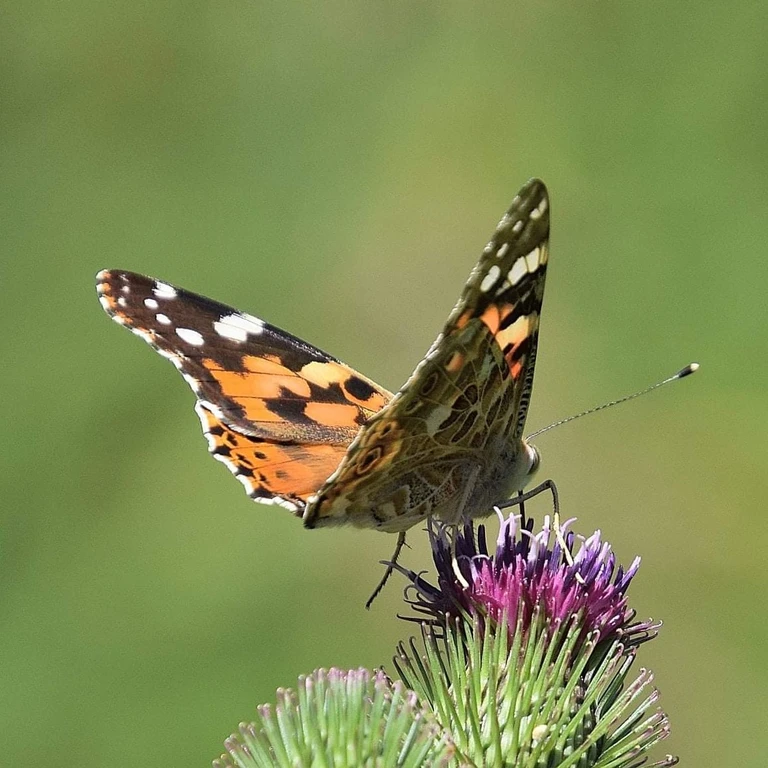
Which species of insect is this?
Vanessa cardui
